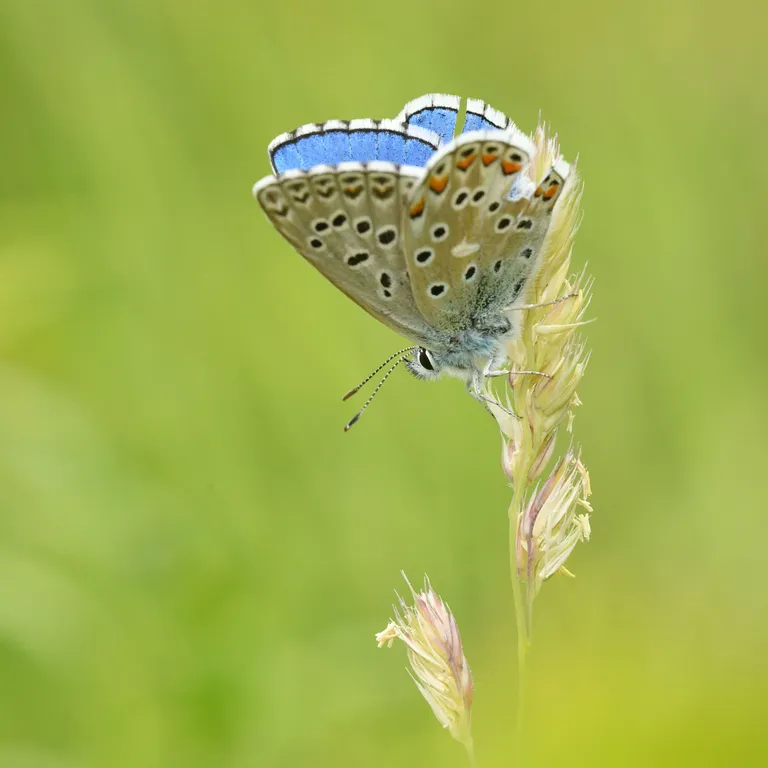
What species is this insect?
Lysandra bellargus
